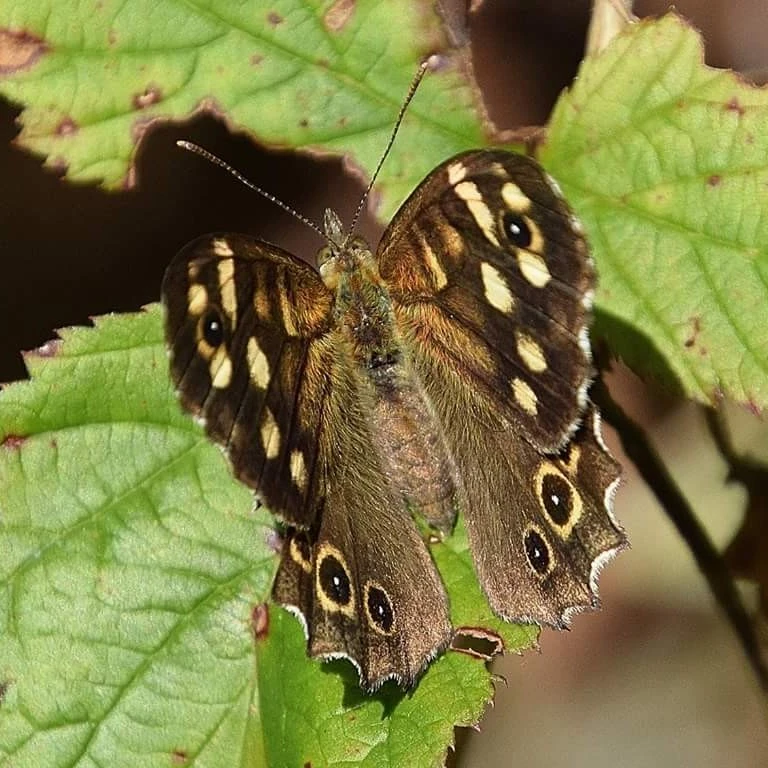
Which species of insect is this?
Pararge aegeria
